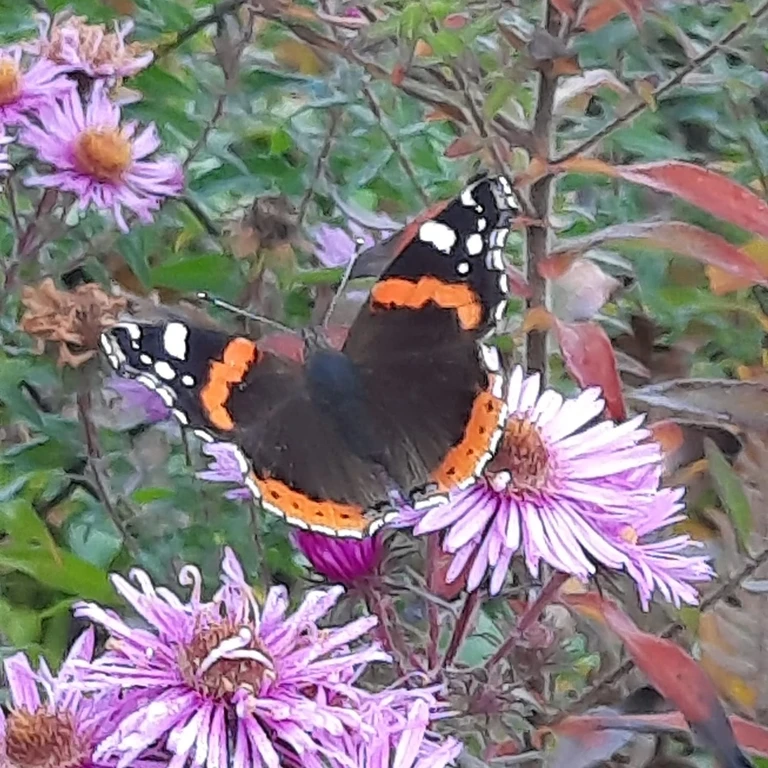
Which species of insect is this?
Vanessa atalanta
